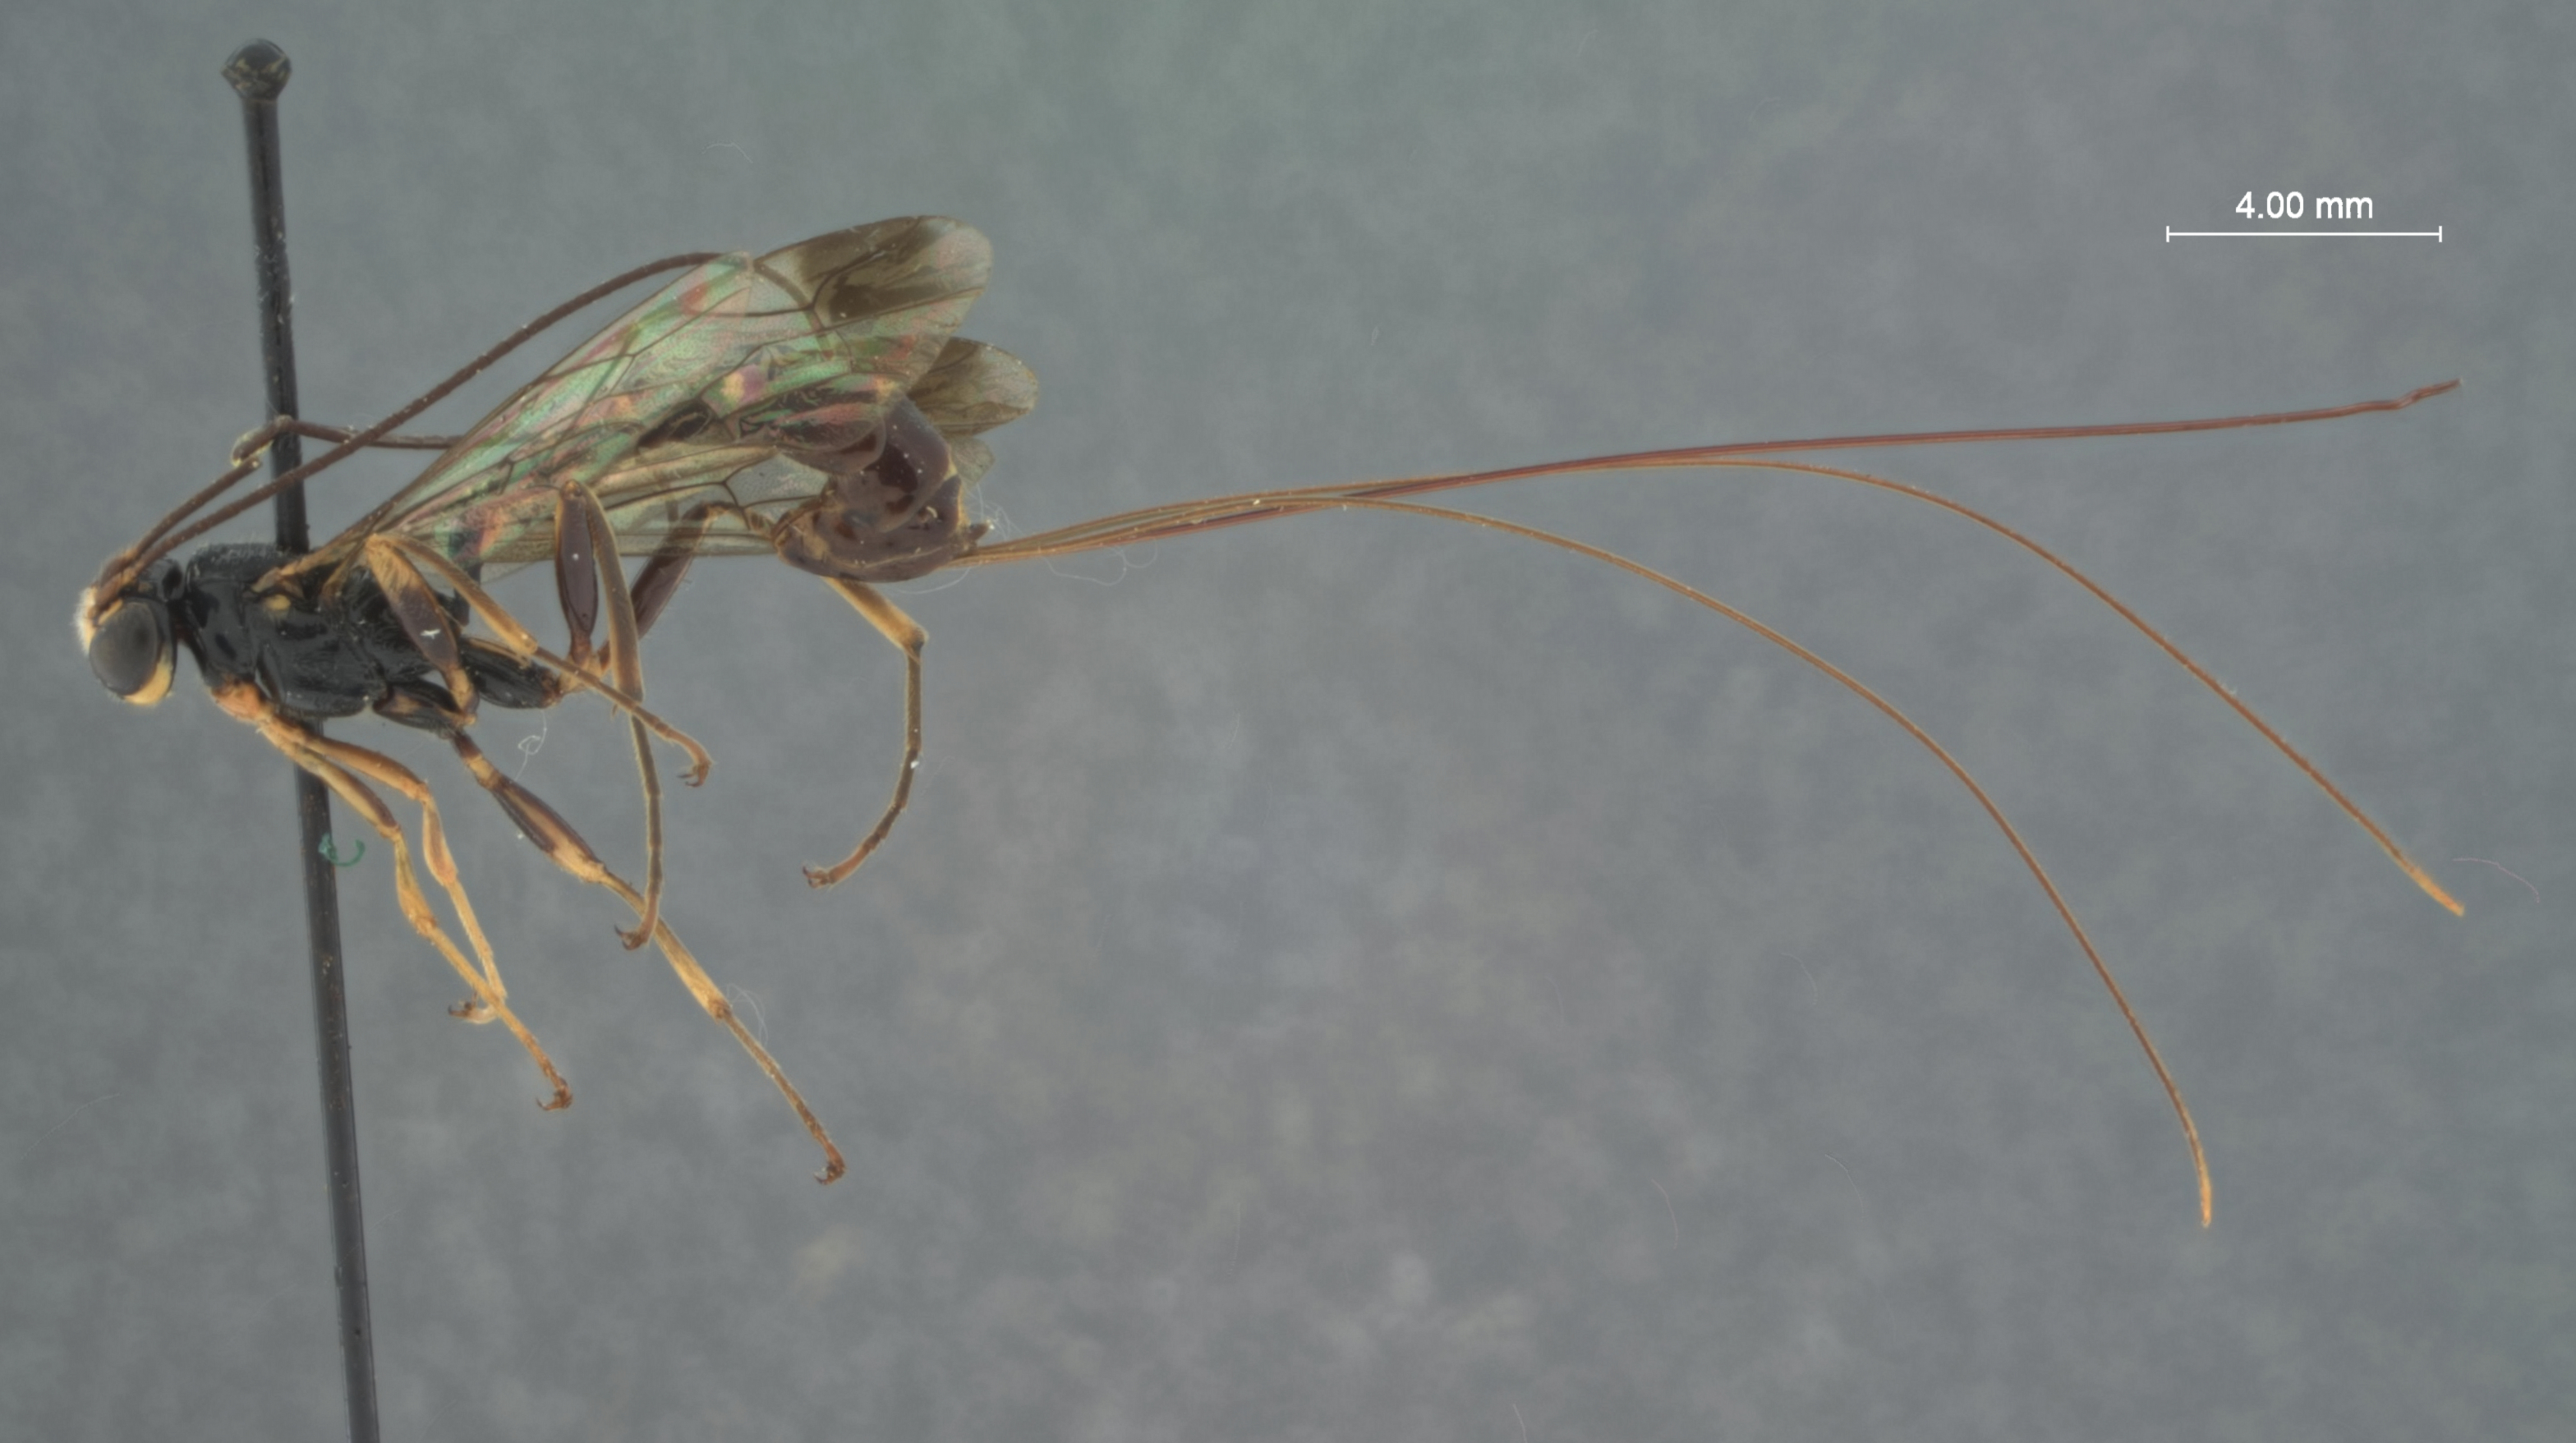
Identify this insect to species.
Myllenyxis rugella
